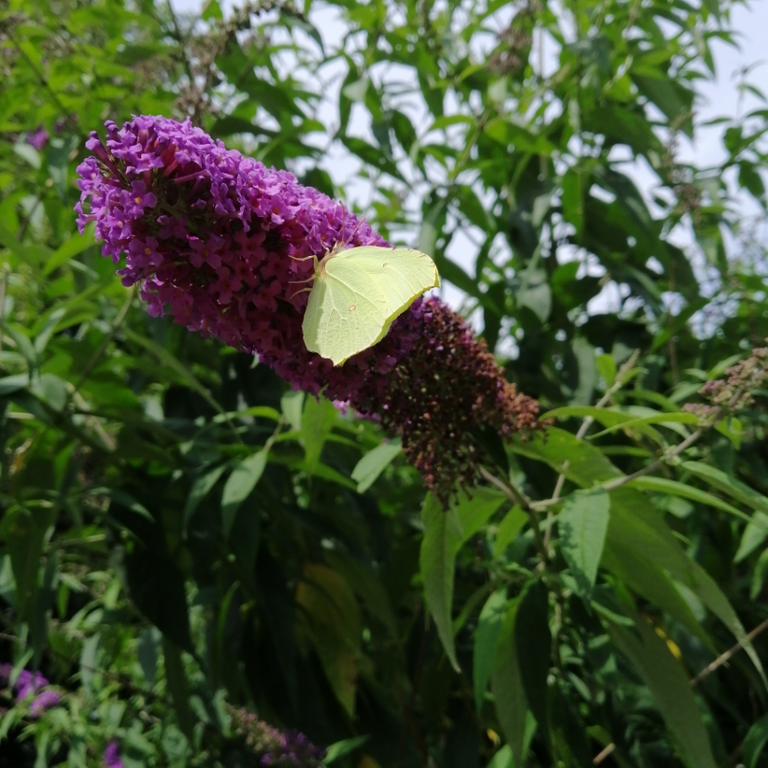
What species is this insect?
Gonepteryx rhamni
